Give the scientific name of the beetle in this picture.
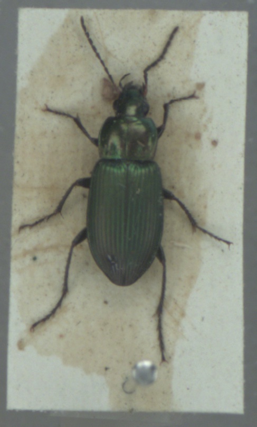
Poecilus cupreus
